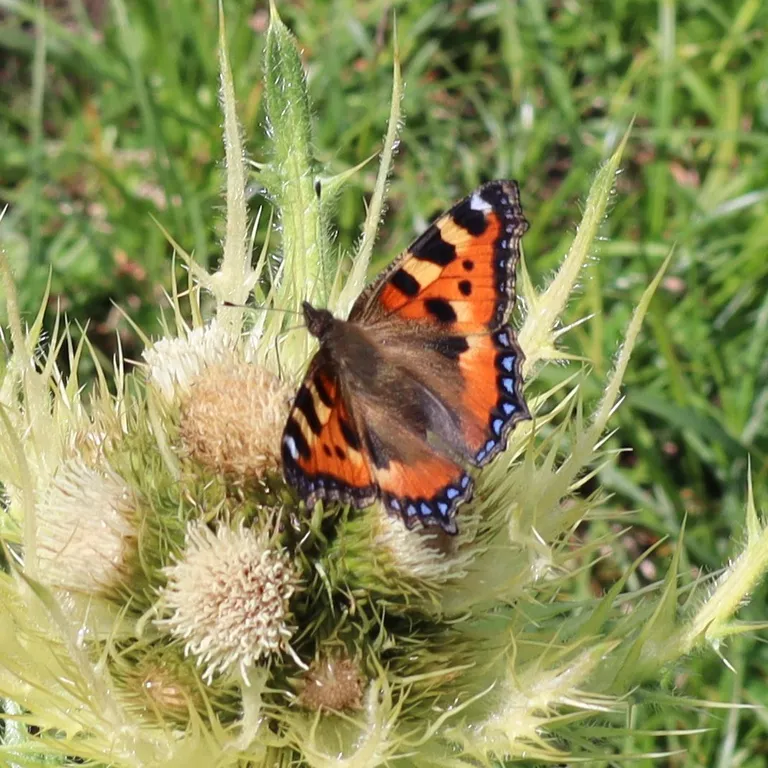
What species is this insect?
Aglais urticae
